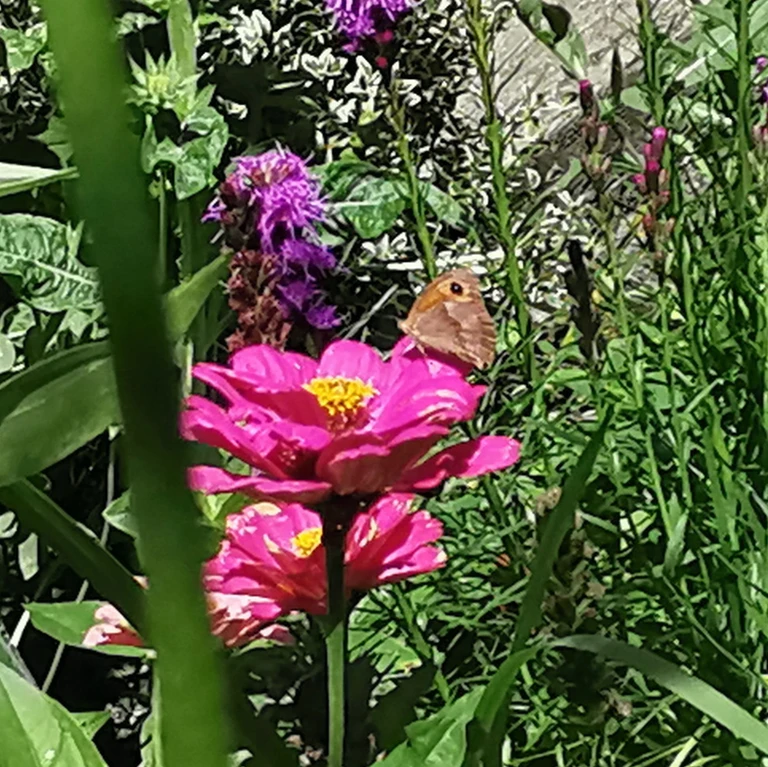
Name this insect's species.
Maniola jurtina
